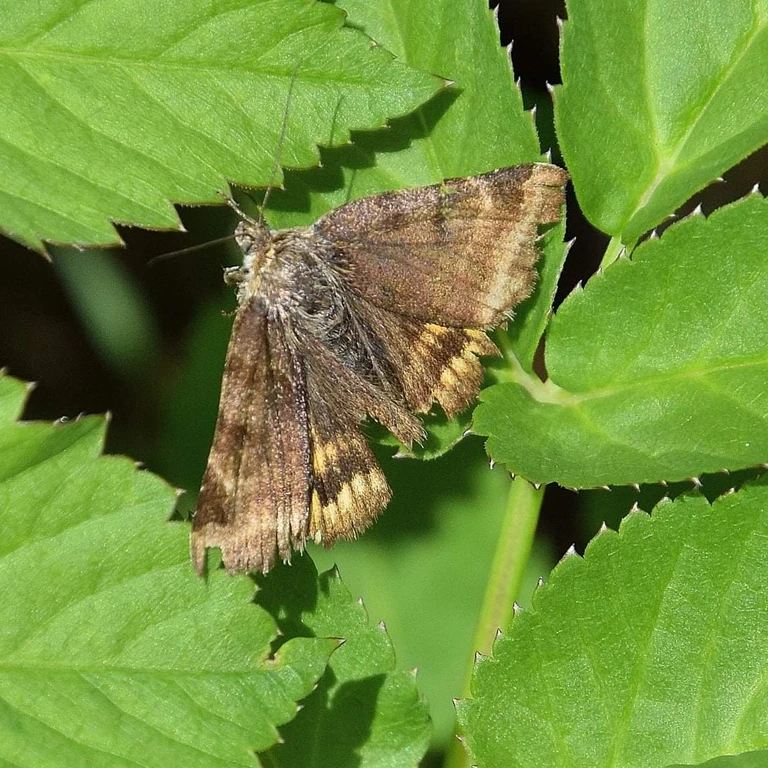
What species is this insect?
Euclidia glyphica
